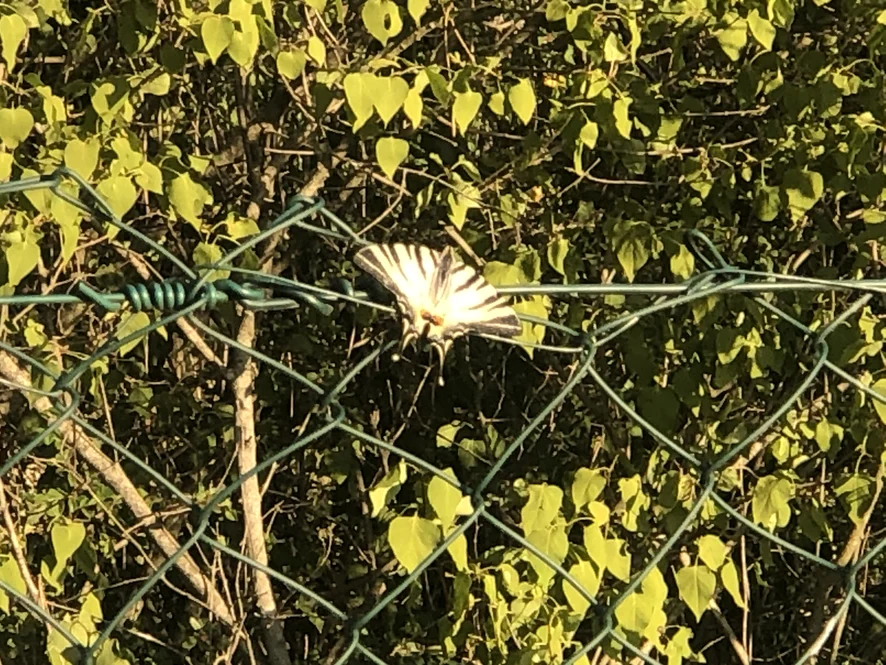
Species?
Iphiclides podalirius
